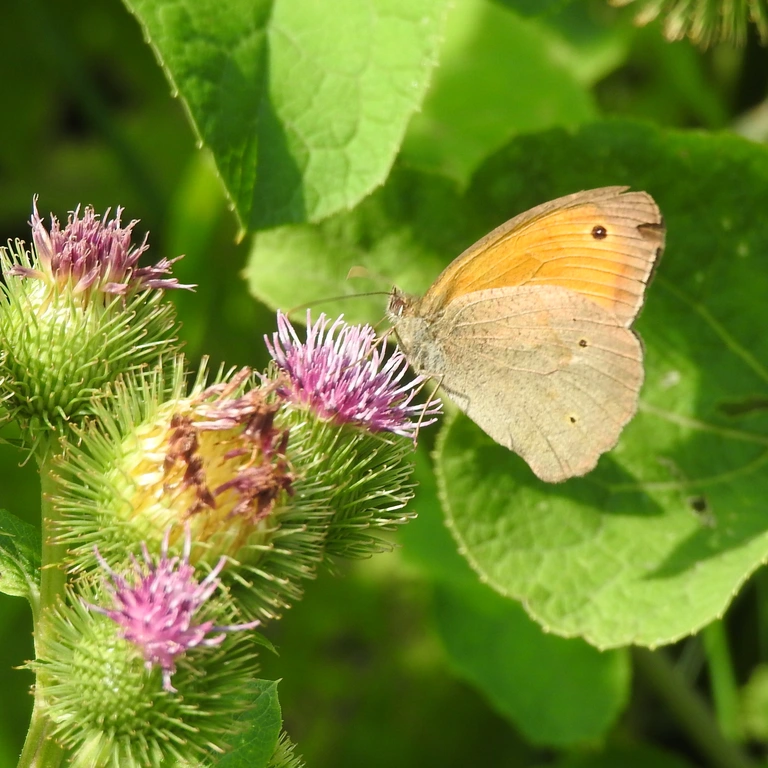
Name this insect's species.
Maniola jurtina
